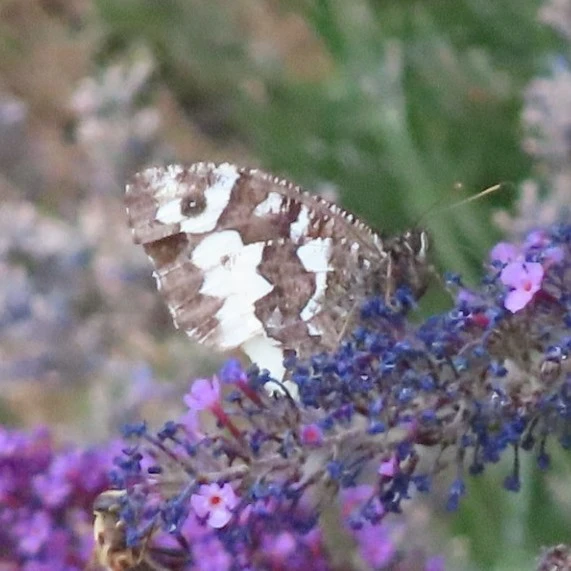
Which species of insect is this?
Brintesia circe
